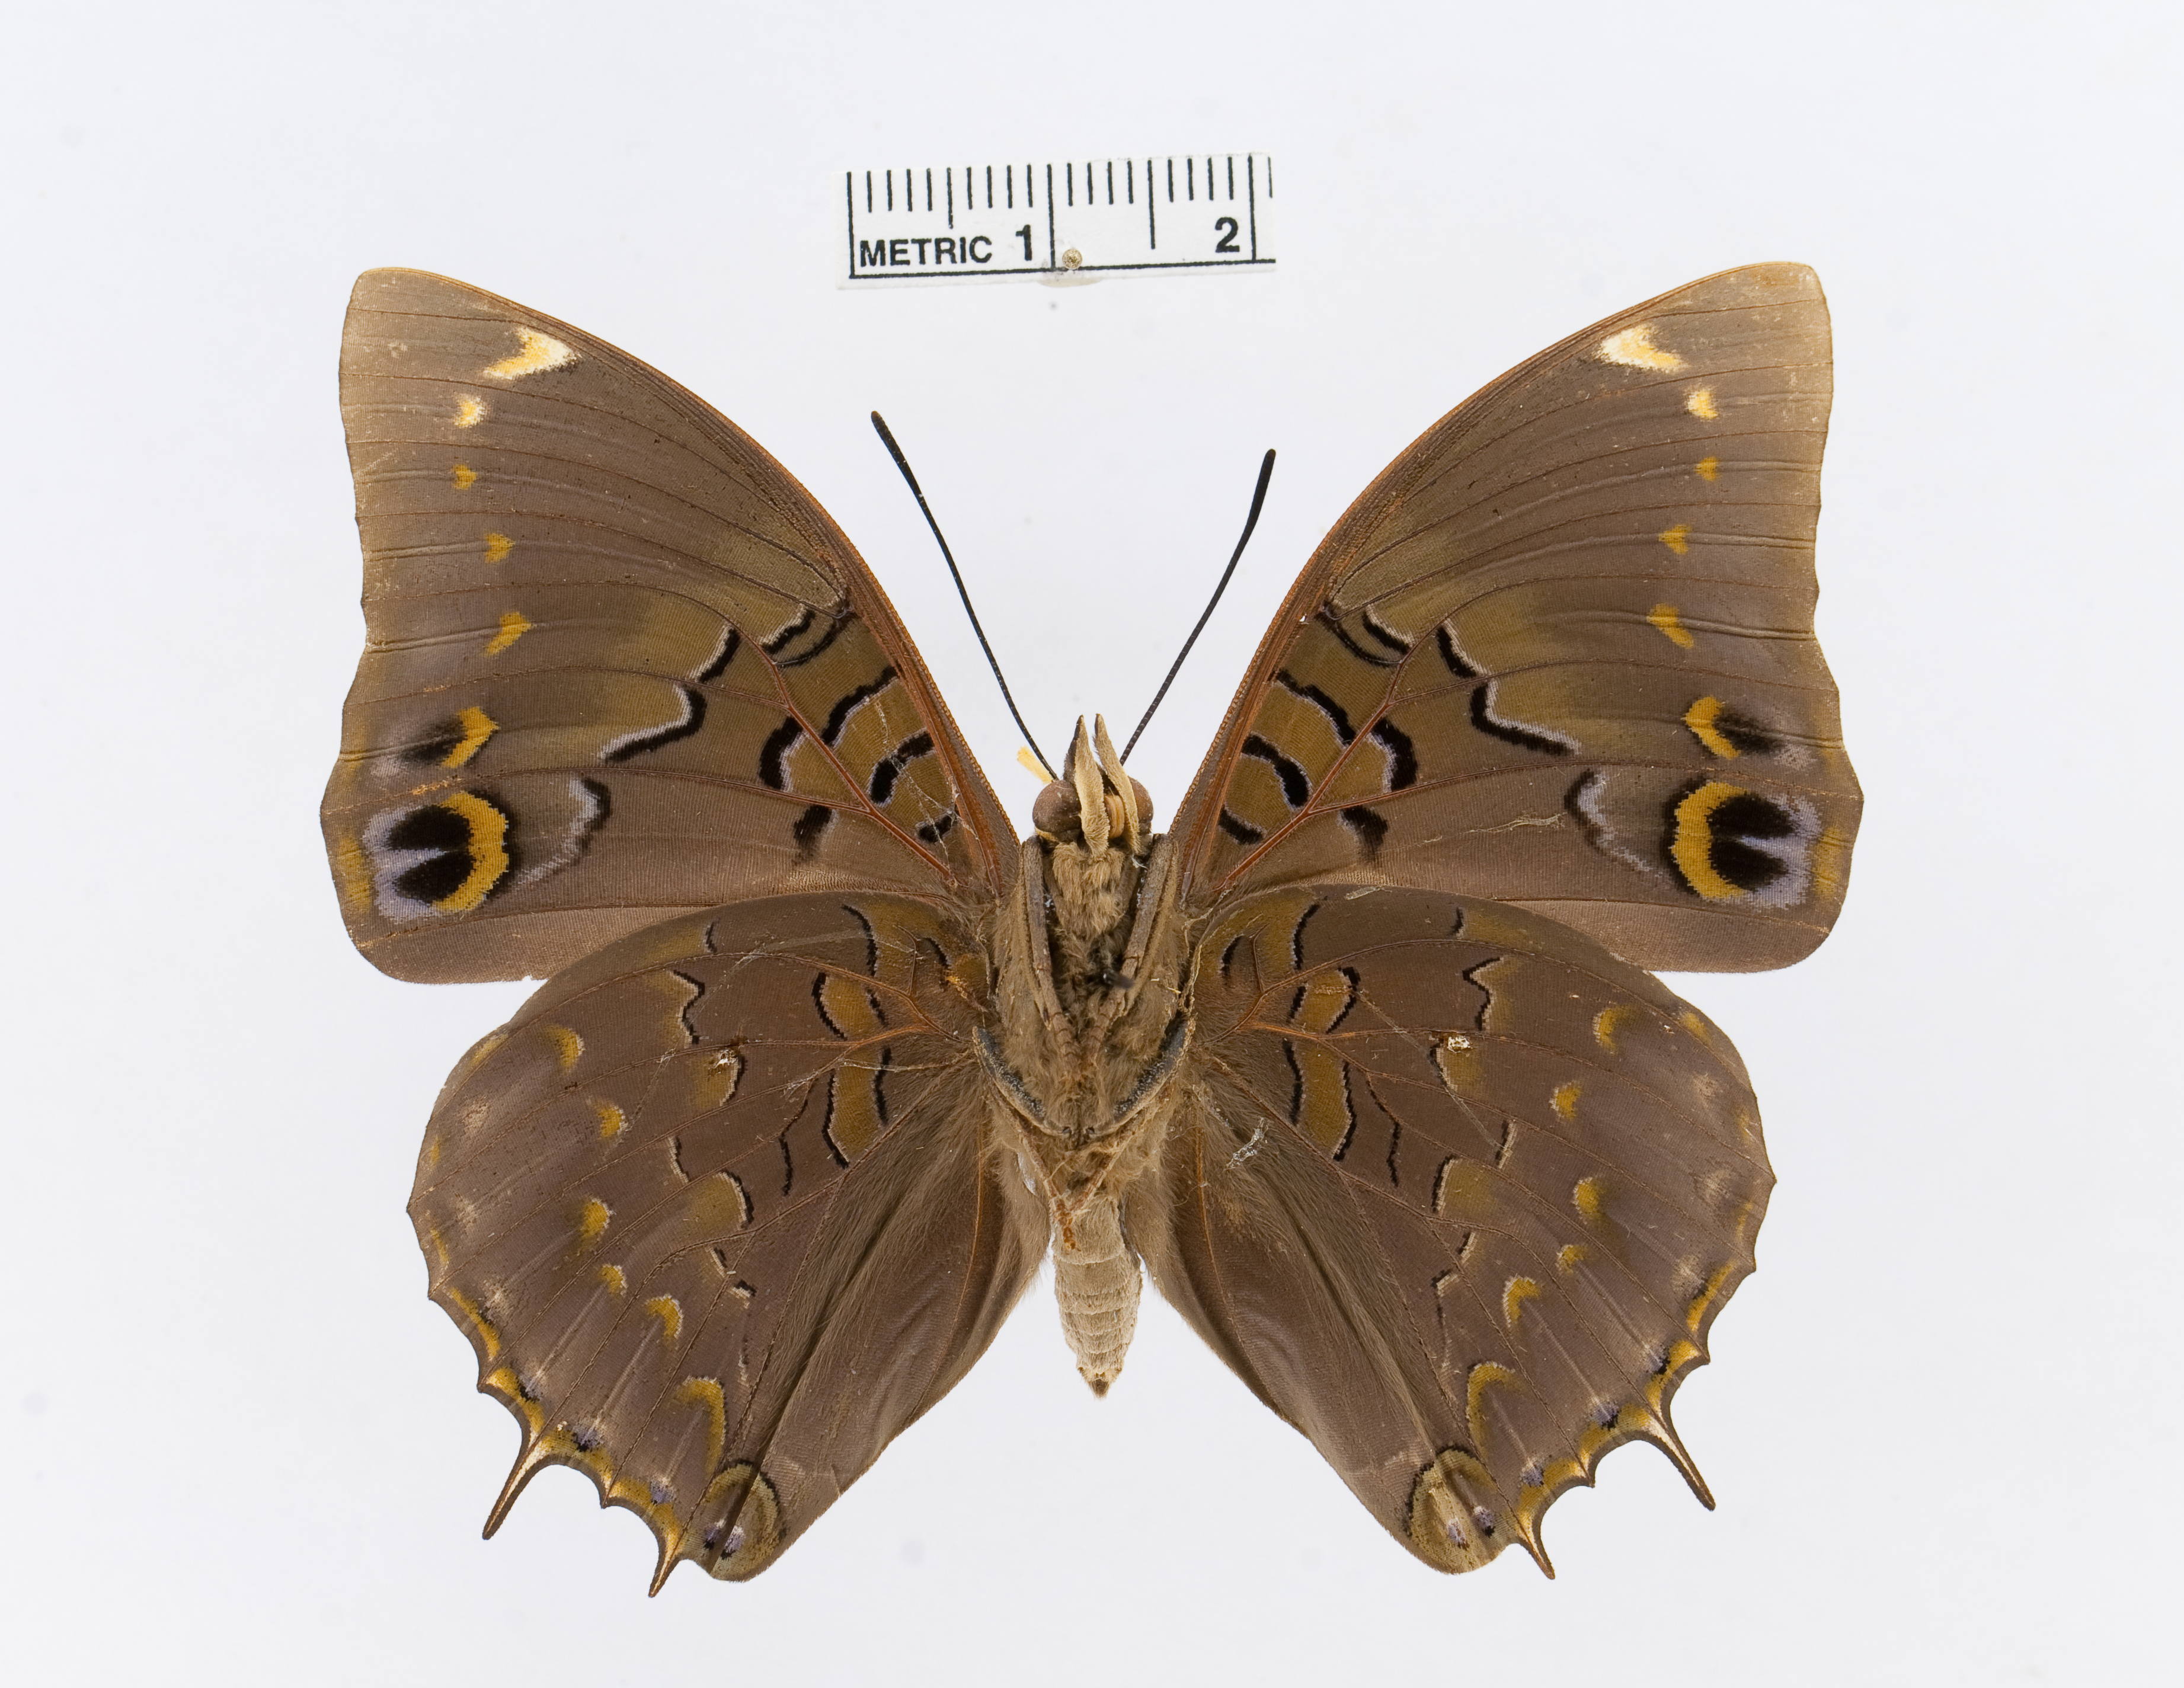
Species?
Charaxes bohemani
